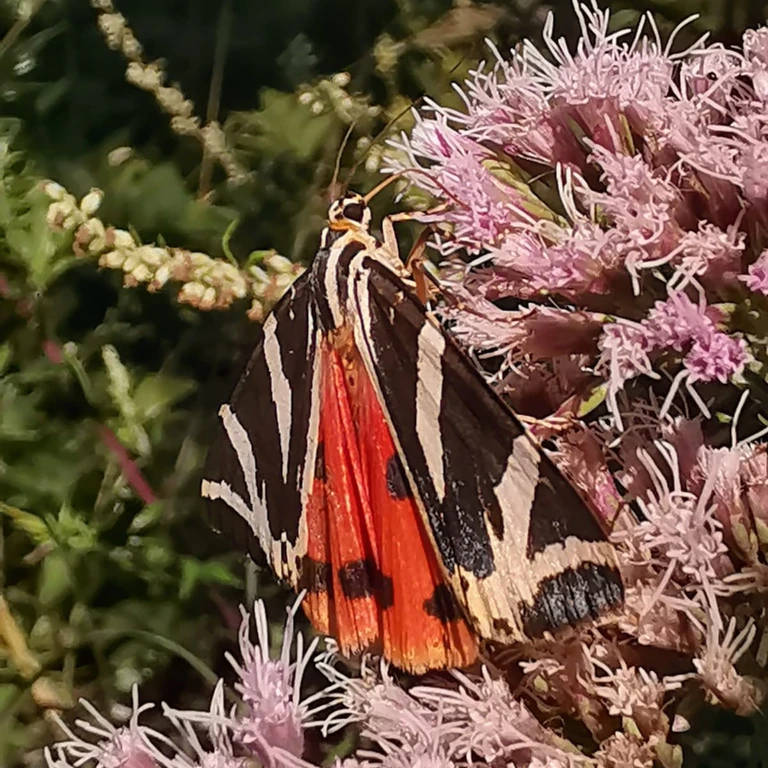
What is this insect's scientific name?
Euplagia quadripunctaria
